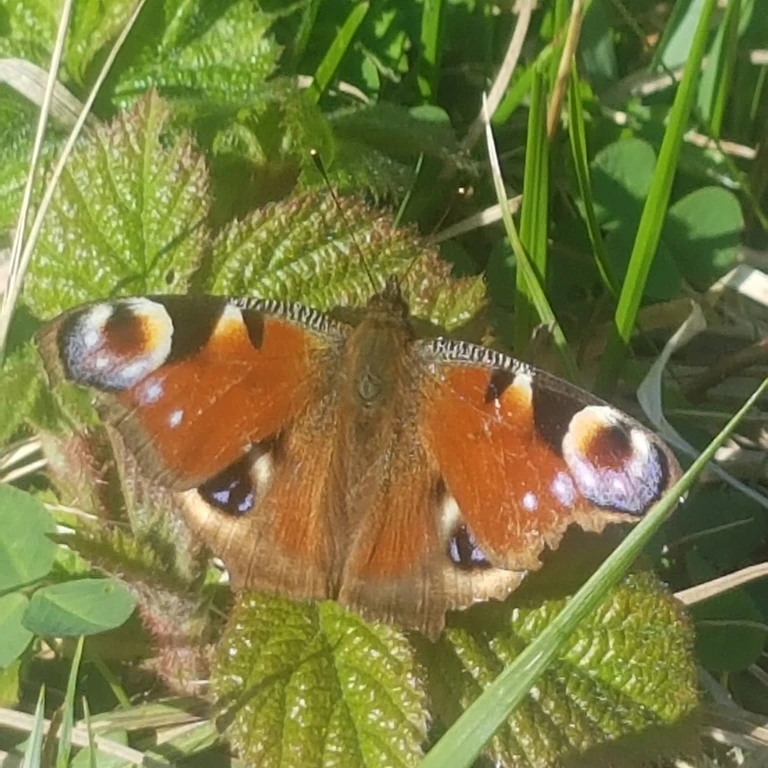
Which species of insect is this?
Aglais io
